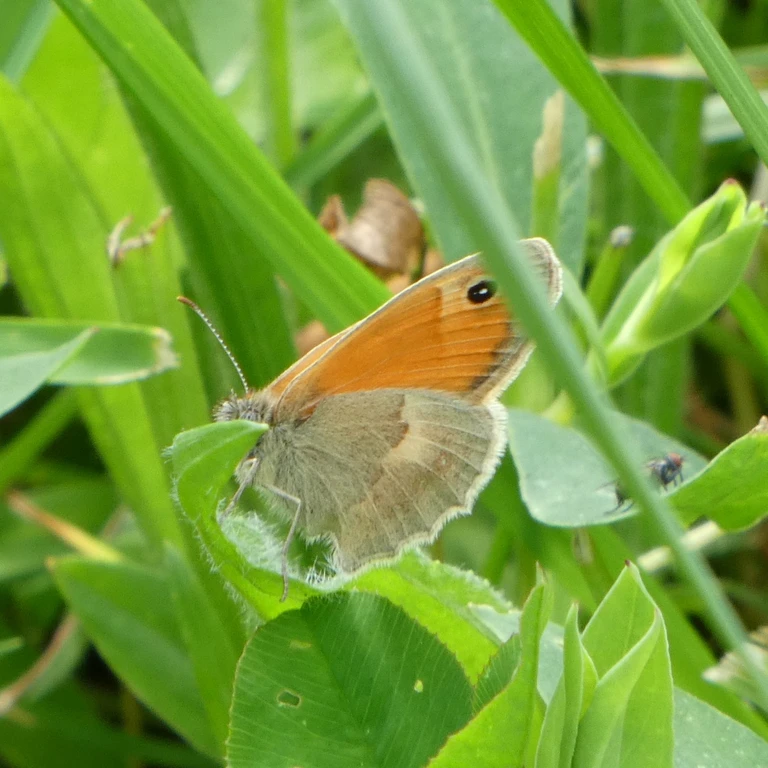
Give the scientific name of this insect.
Coenonympha pamphilus
